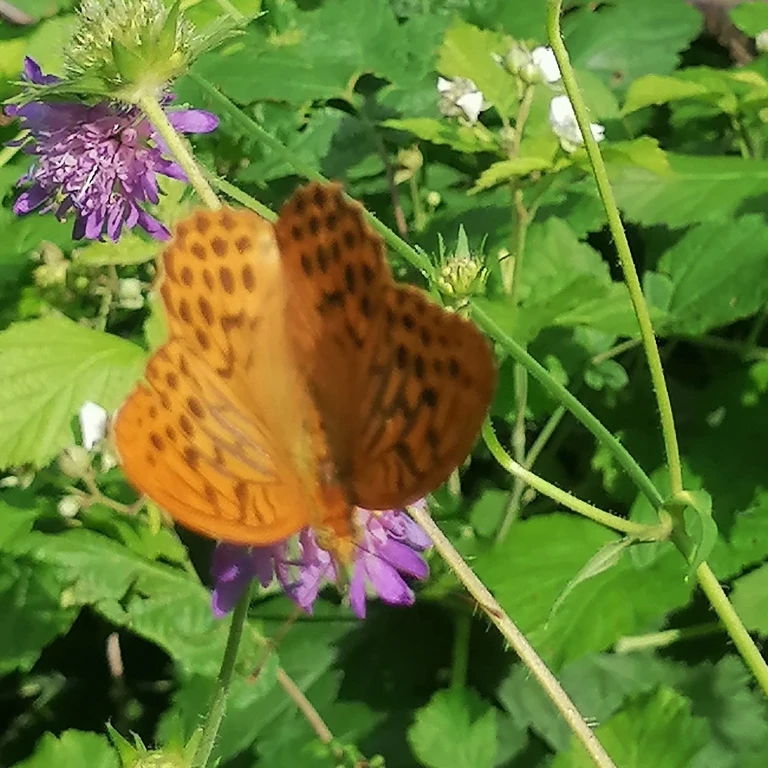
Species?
Argynnis paphia
